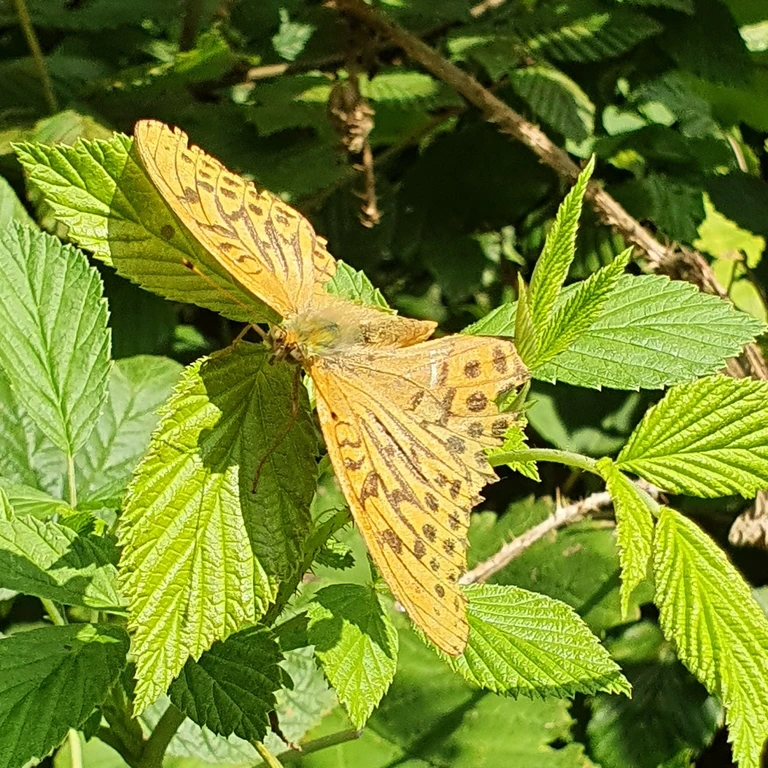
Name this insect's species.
Argynnis paphia
